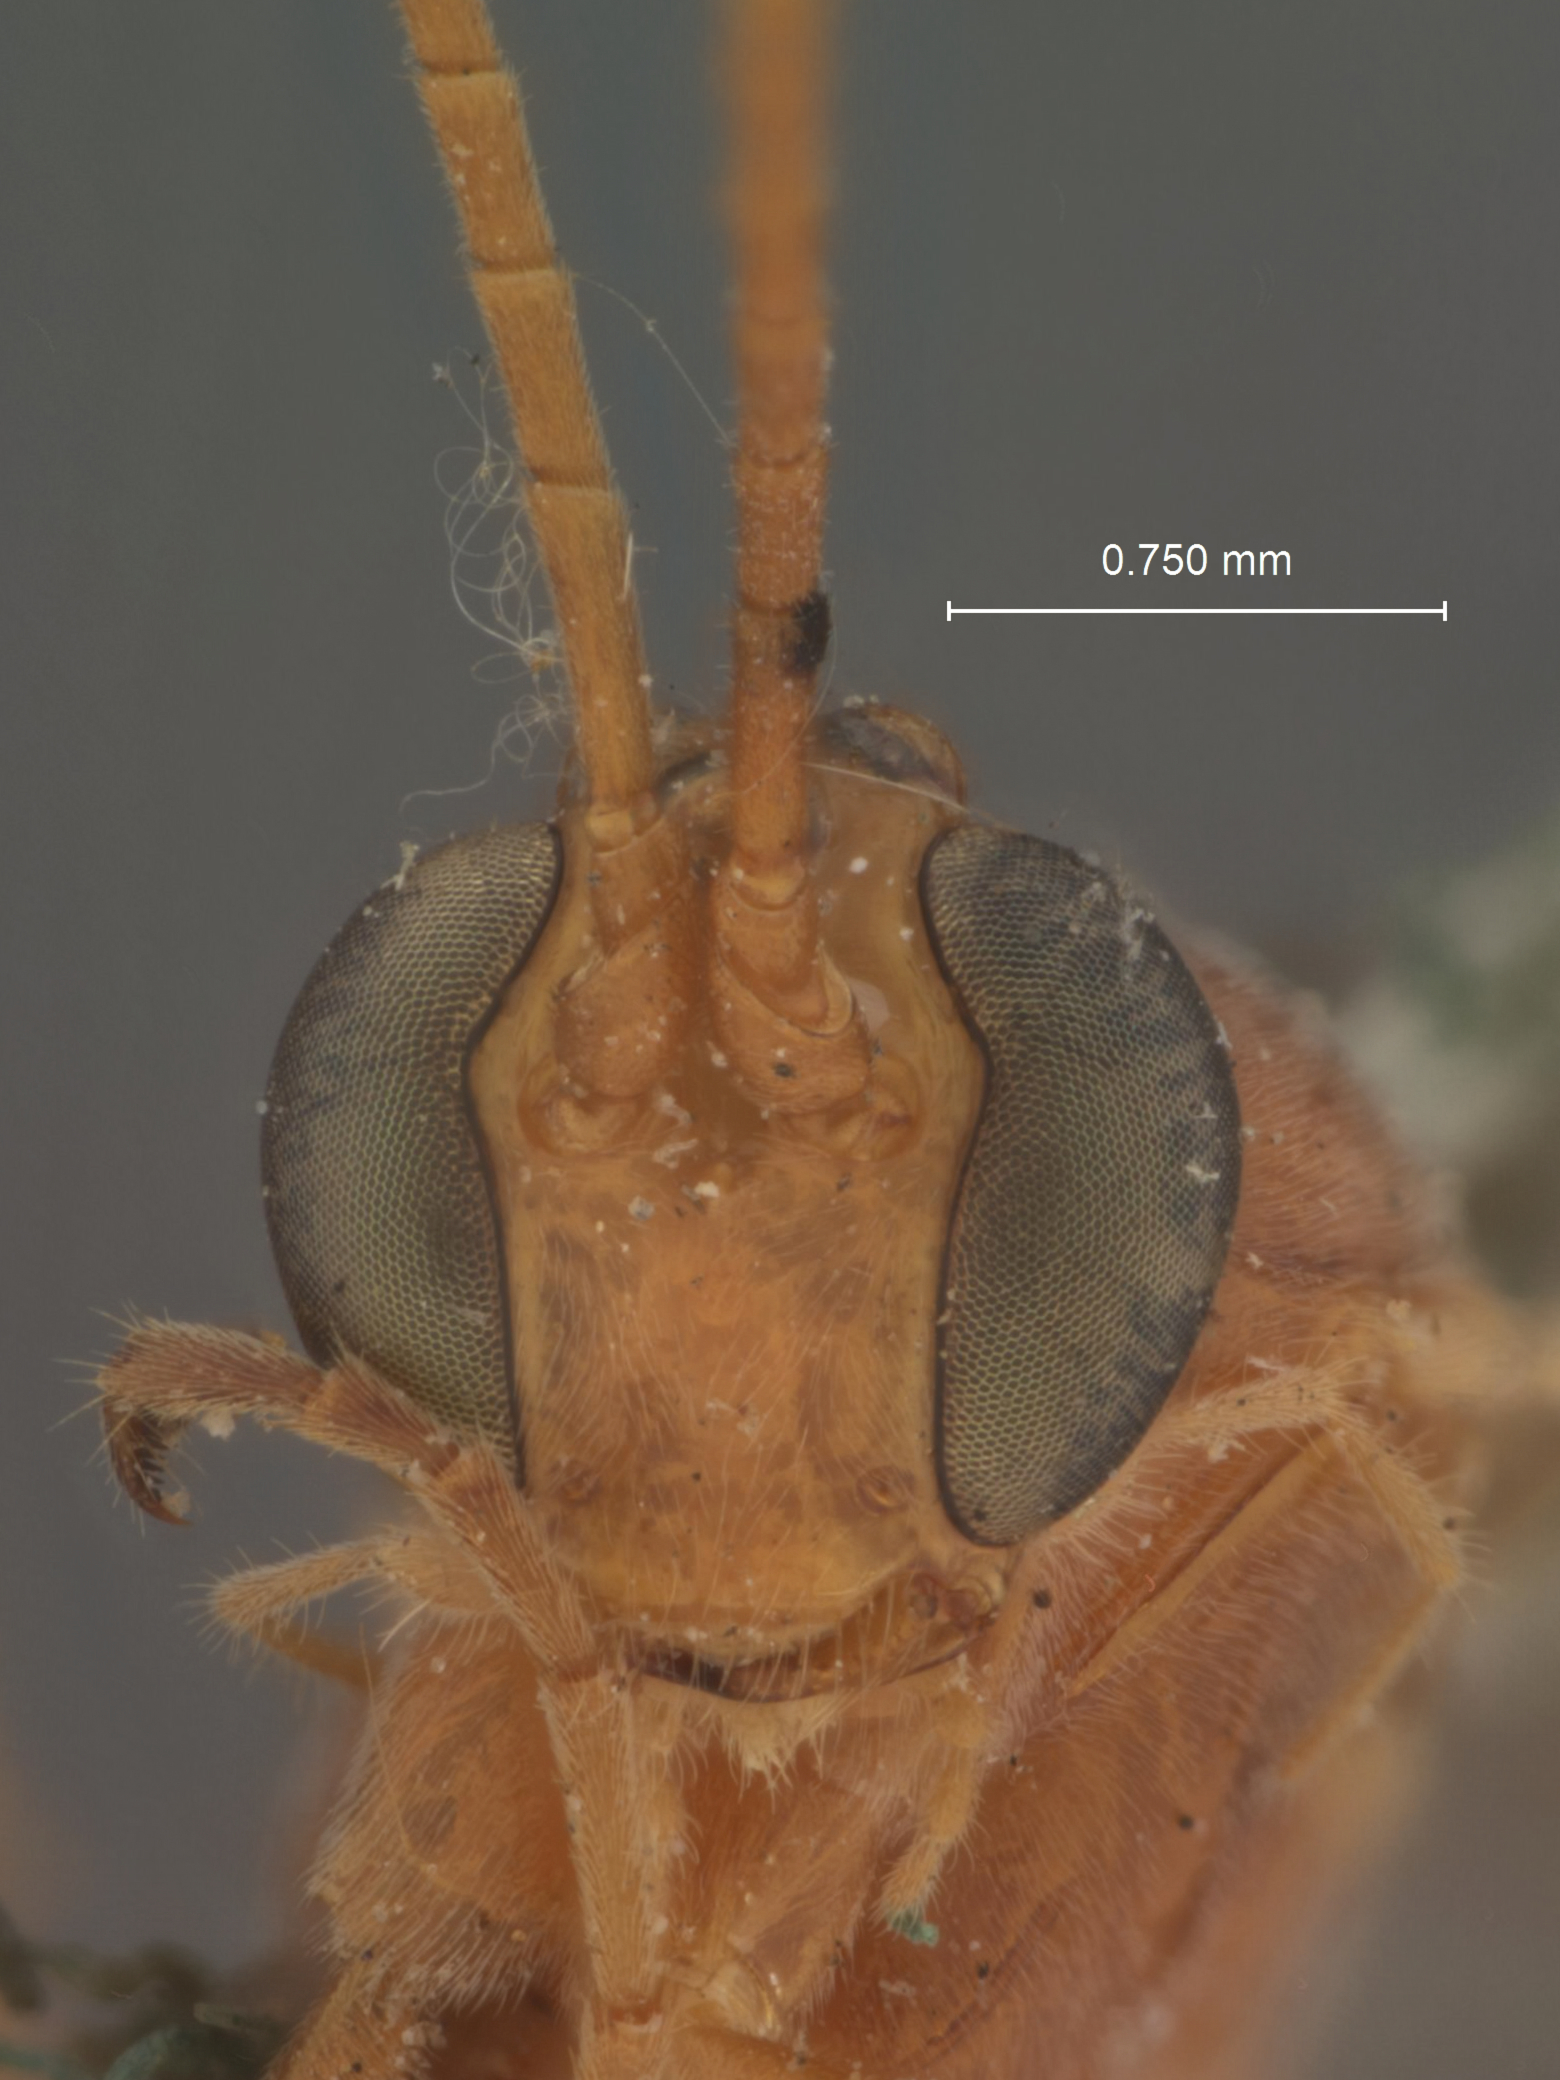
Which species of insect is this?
Paniscus ocellatus
